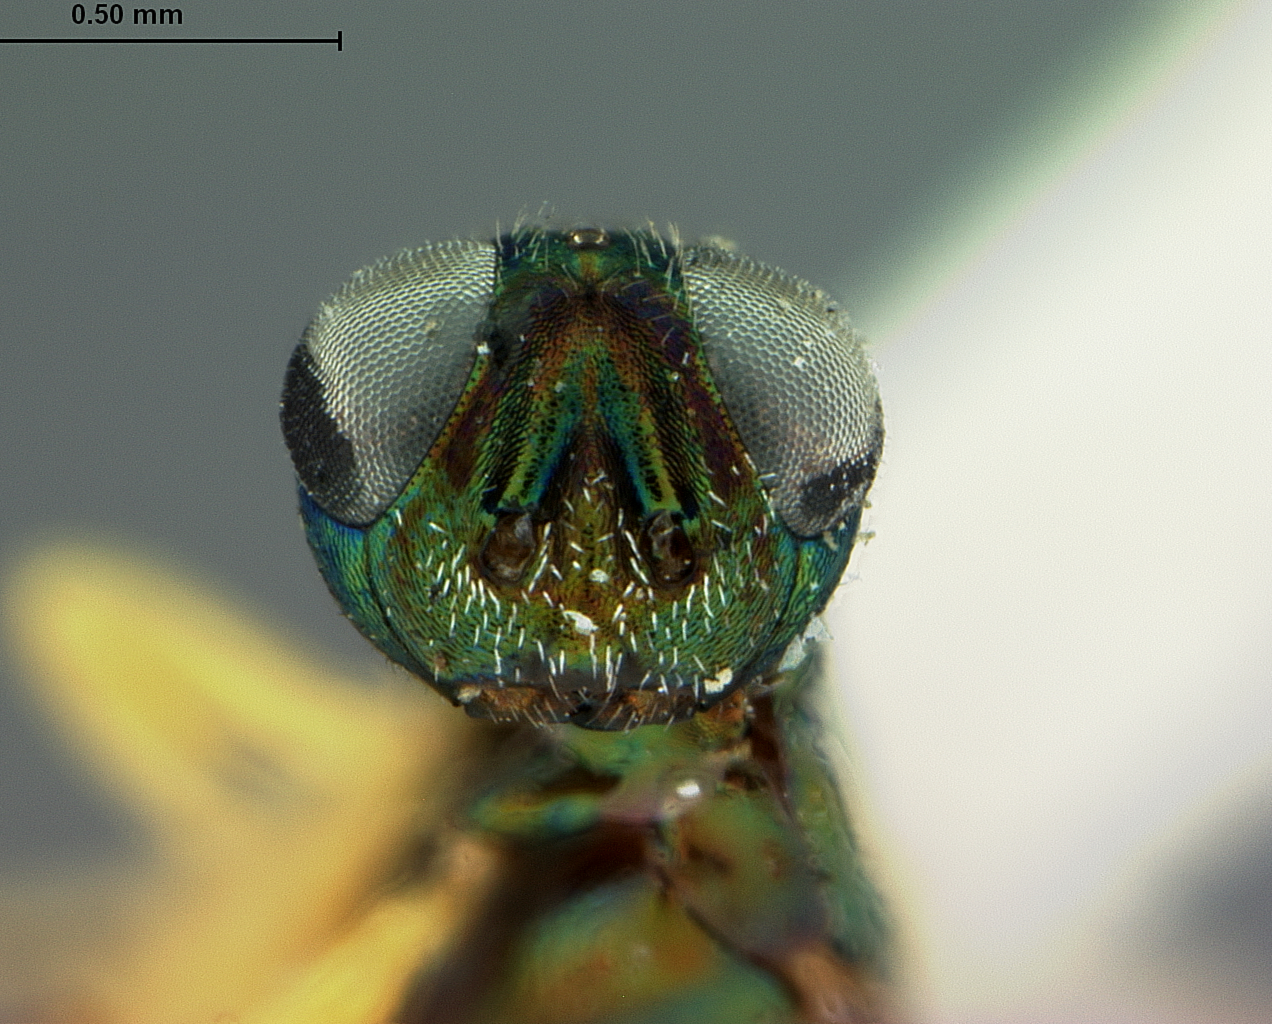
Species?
Eupelmus auratus
